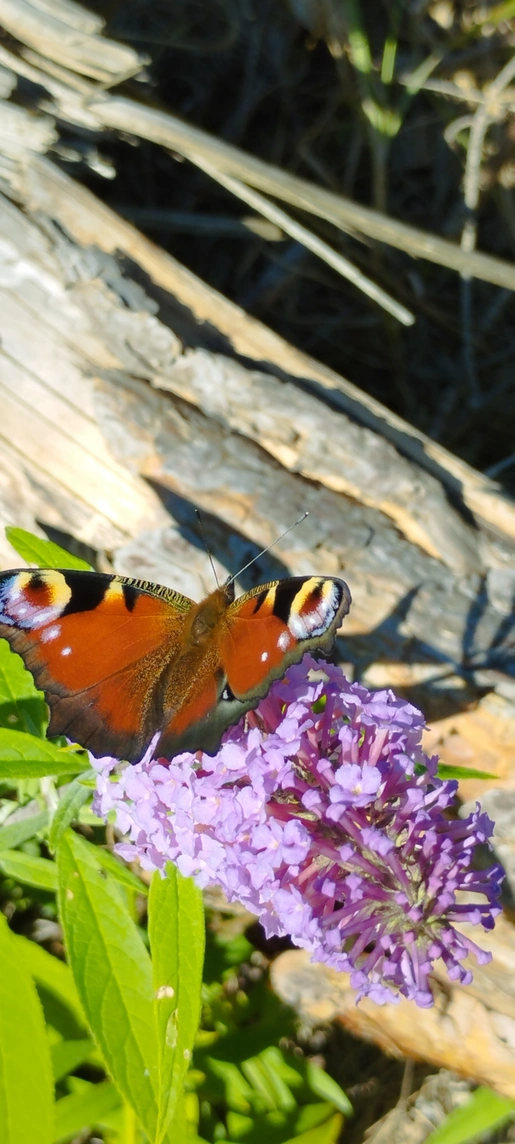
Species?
Aglais io
